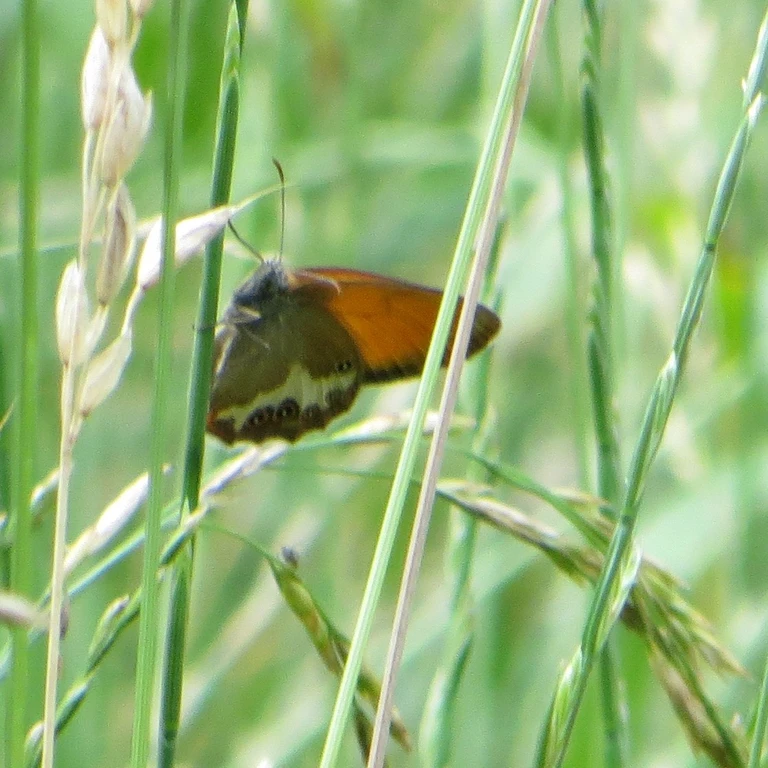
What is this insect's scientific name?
Coenonympha arcania
